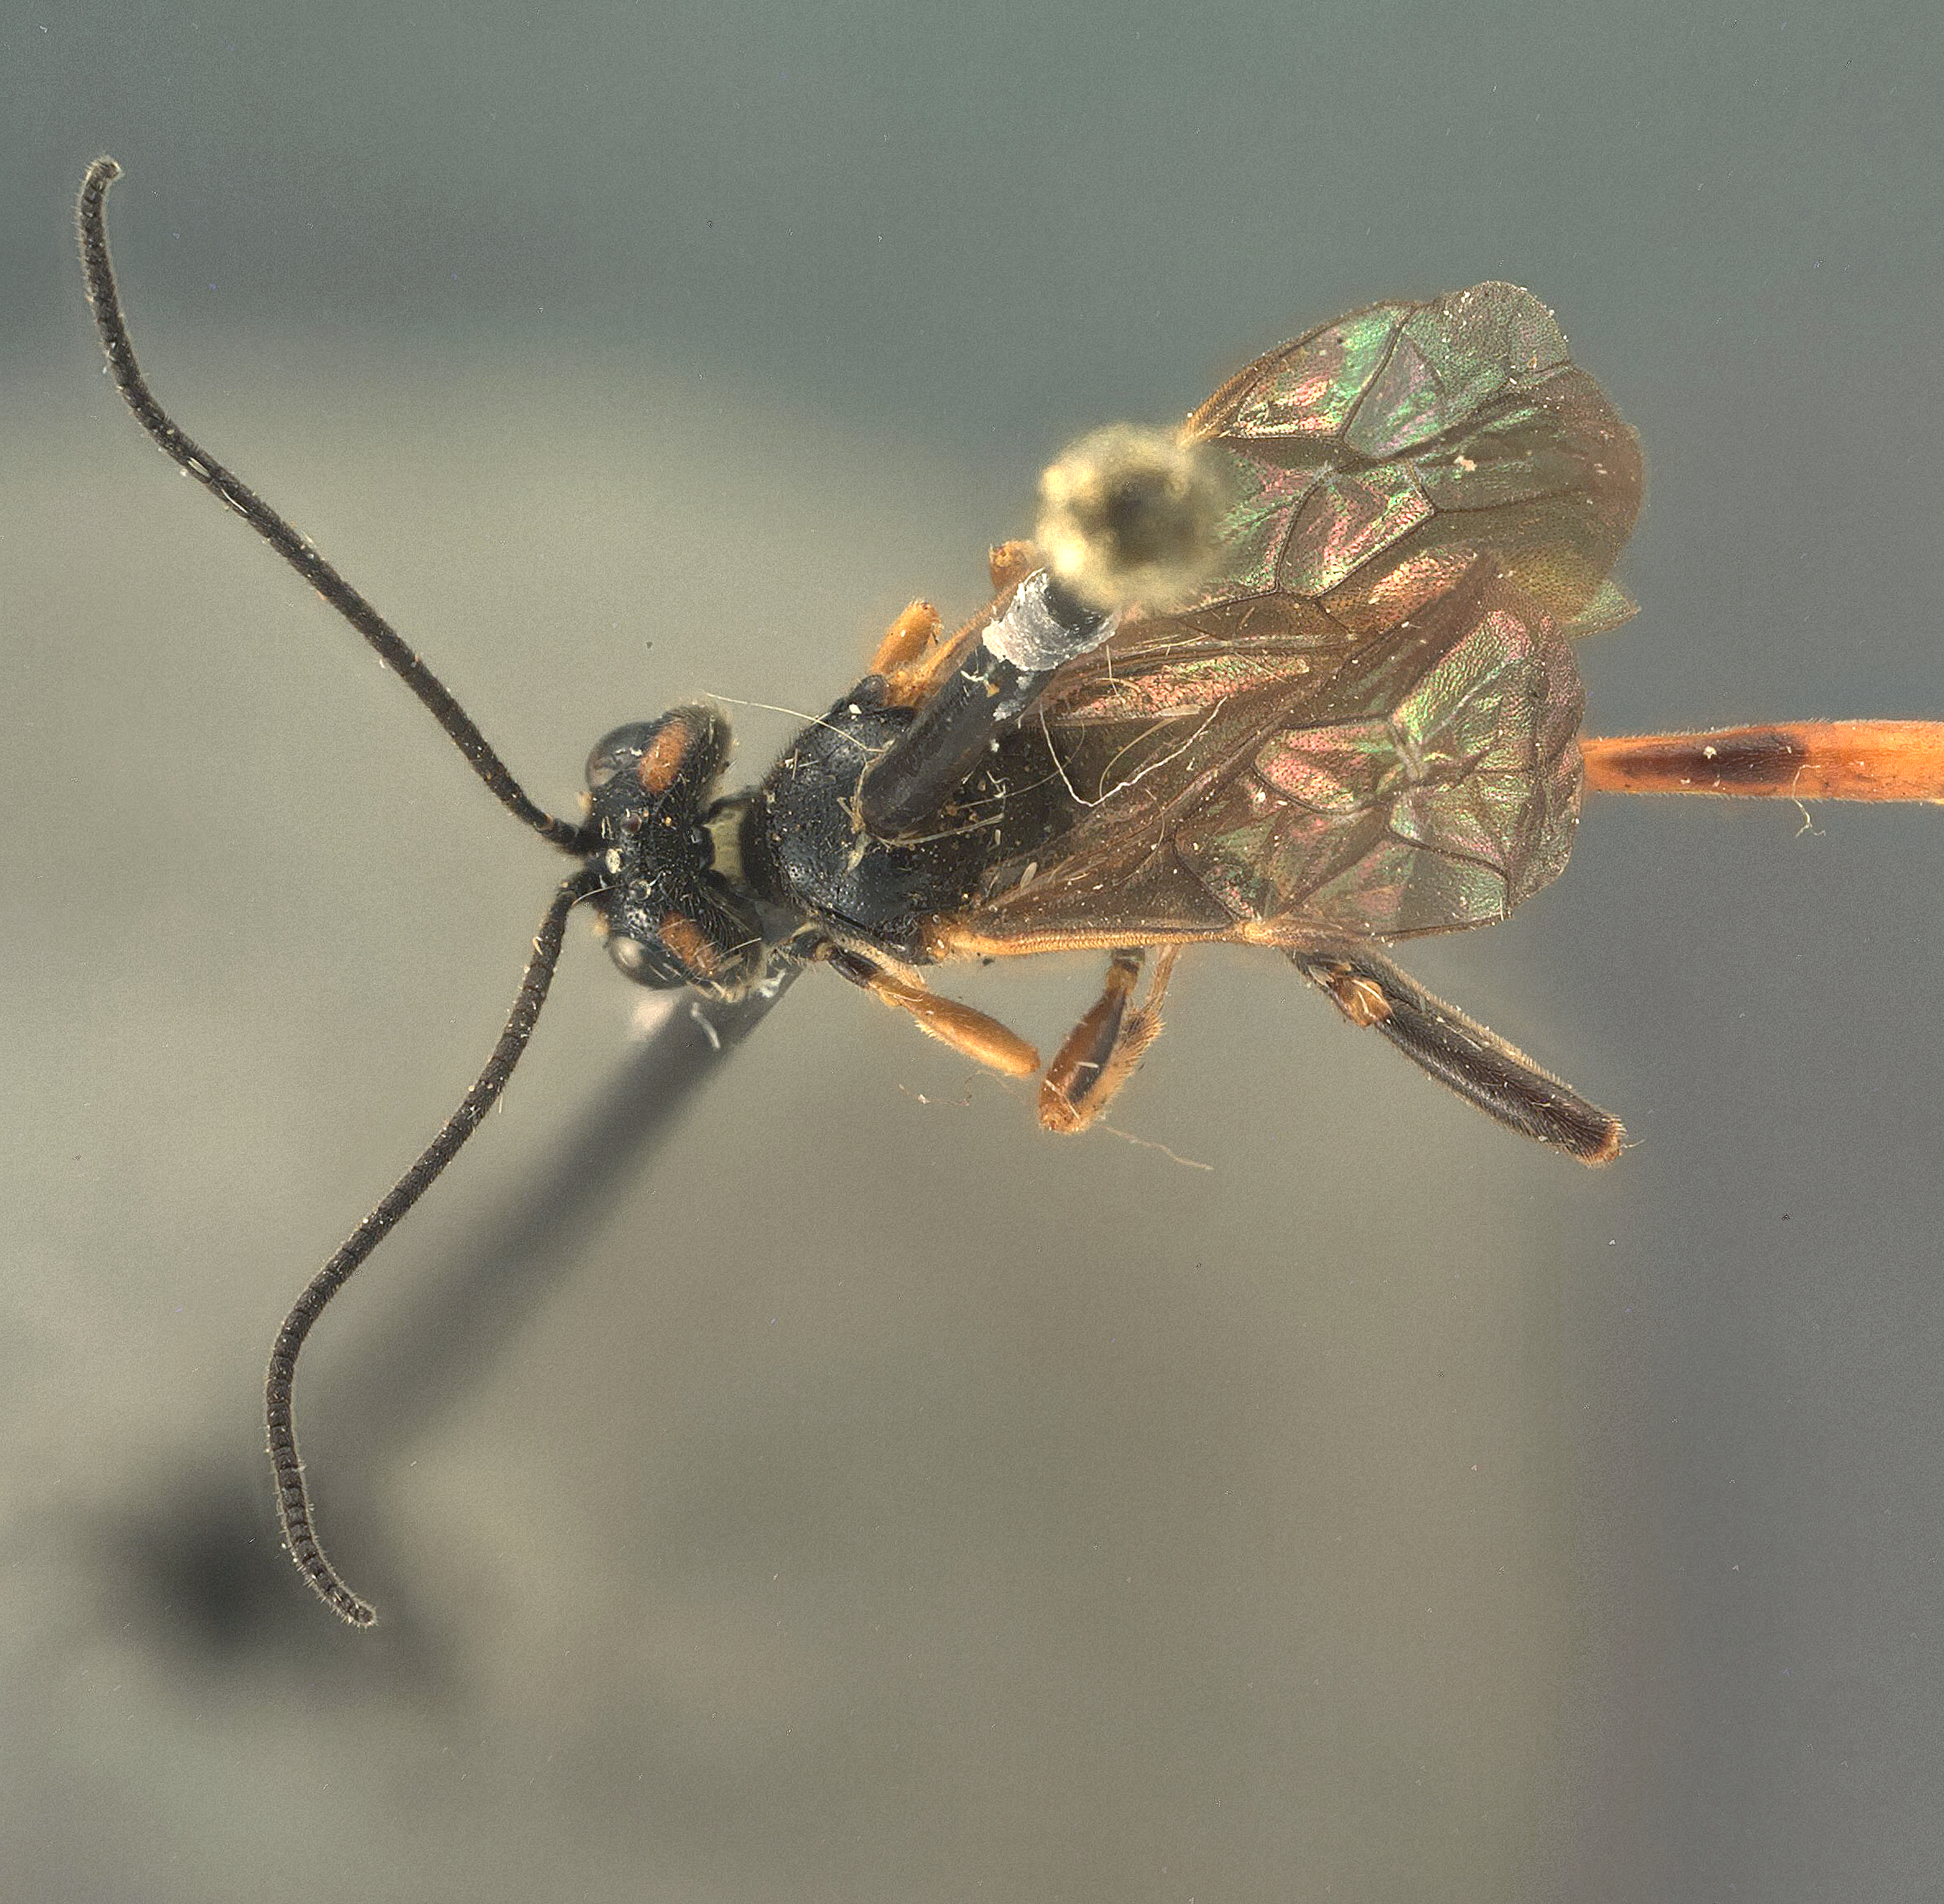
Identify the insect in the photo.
Barylypa huachucana
